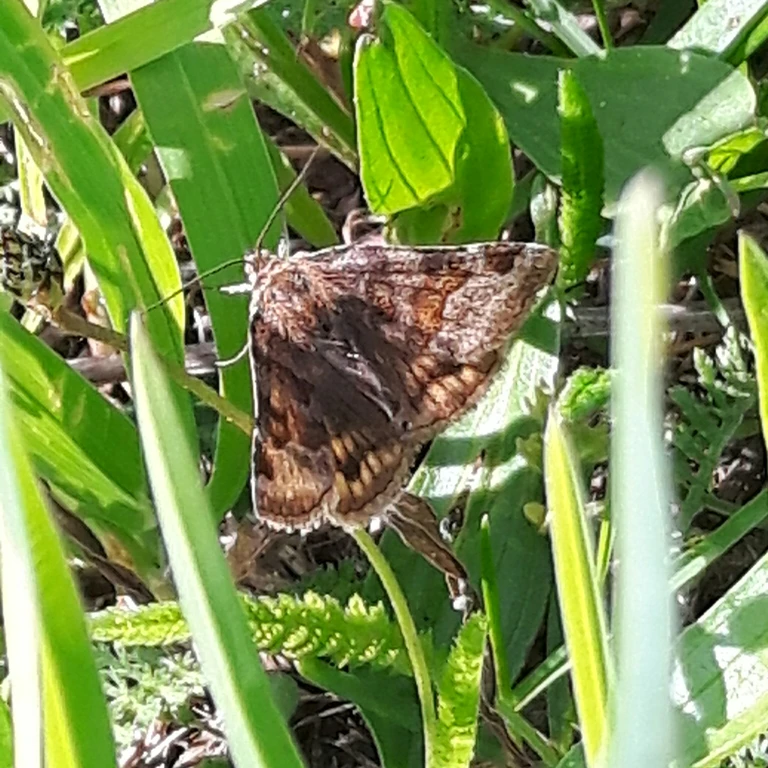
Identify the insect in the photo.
Euclidia glyphica
